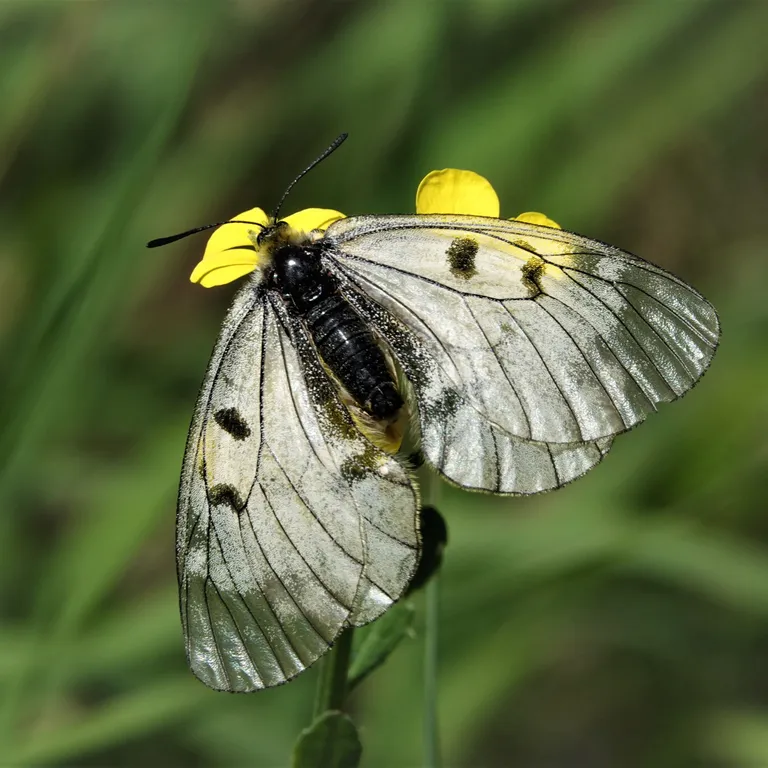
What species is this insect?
Parnassius mnemosyne
